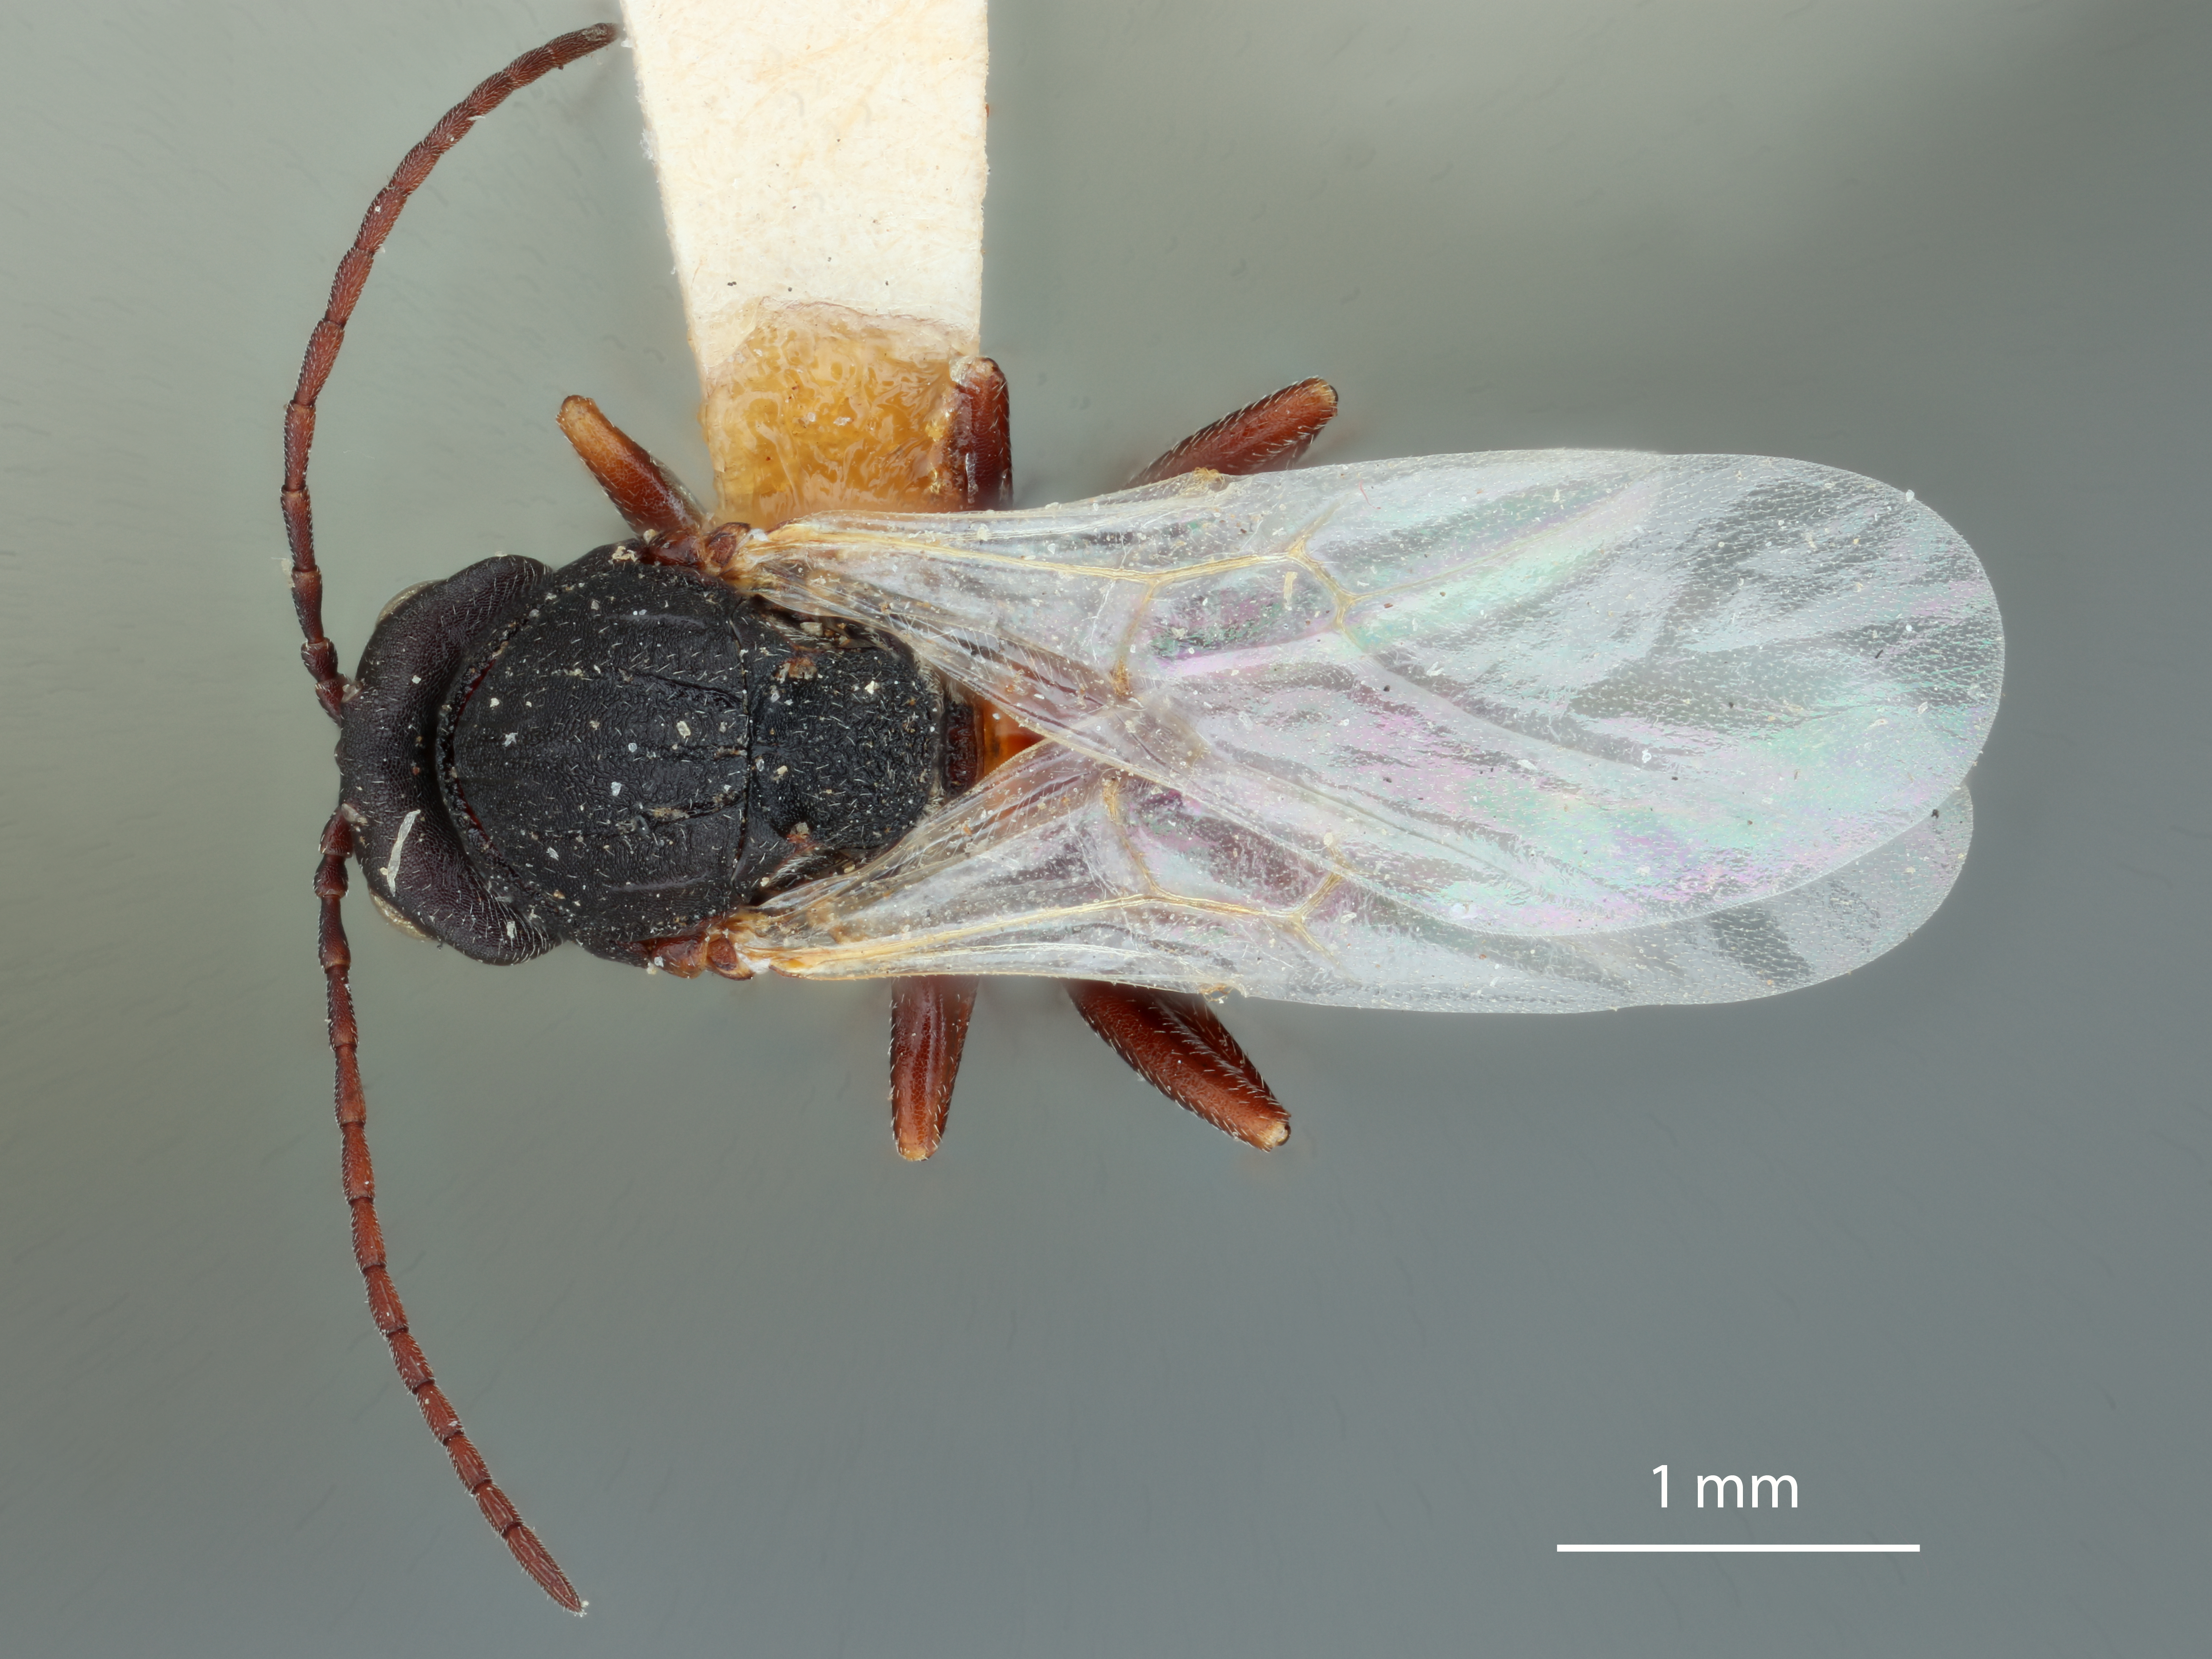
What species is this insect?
Antistrophus laciniatus
